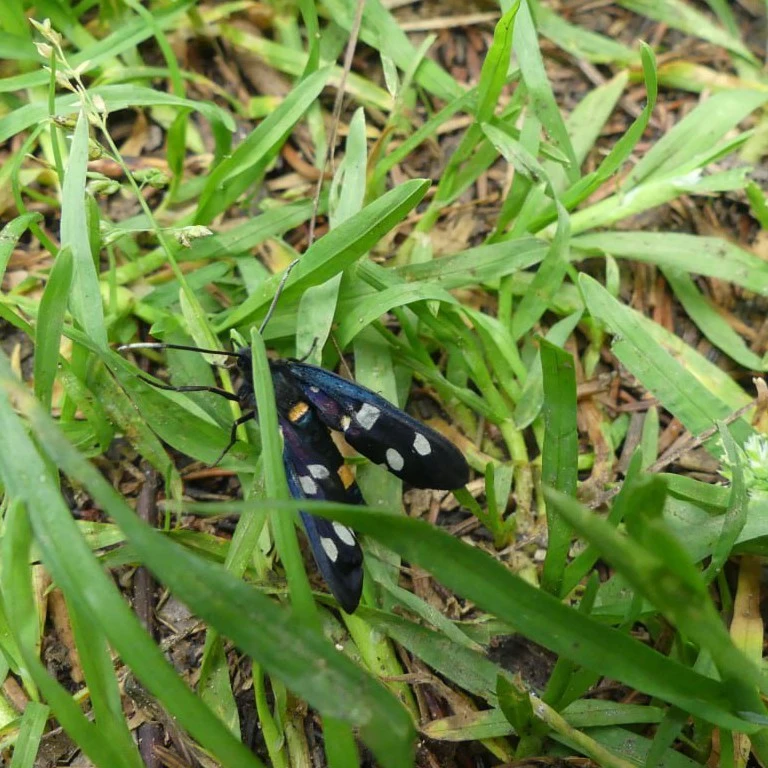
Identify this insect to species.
Amata phegea
